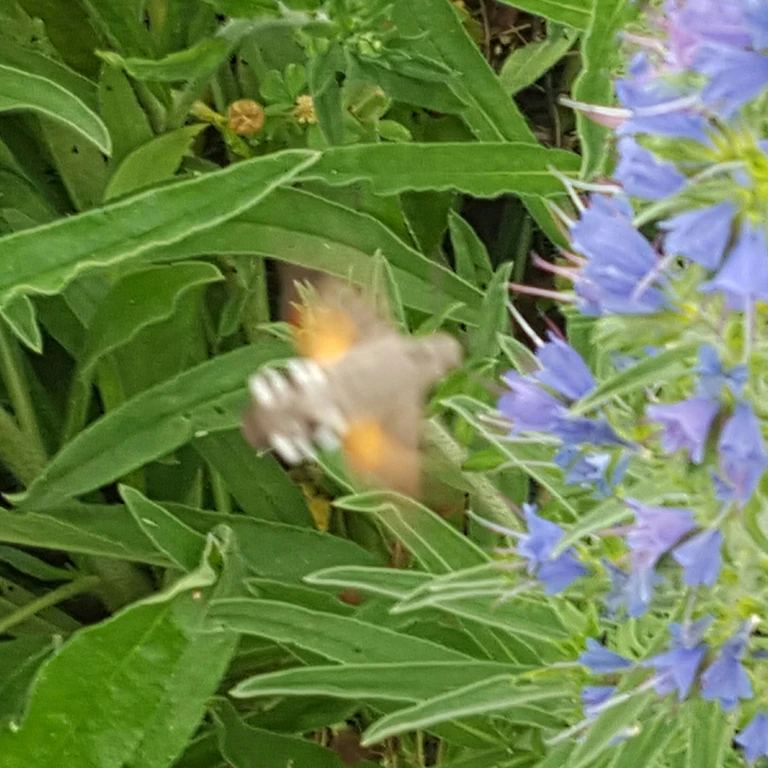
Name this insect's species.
Macroglossum stellatarum
